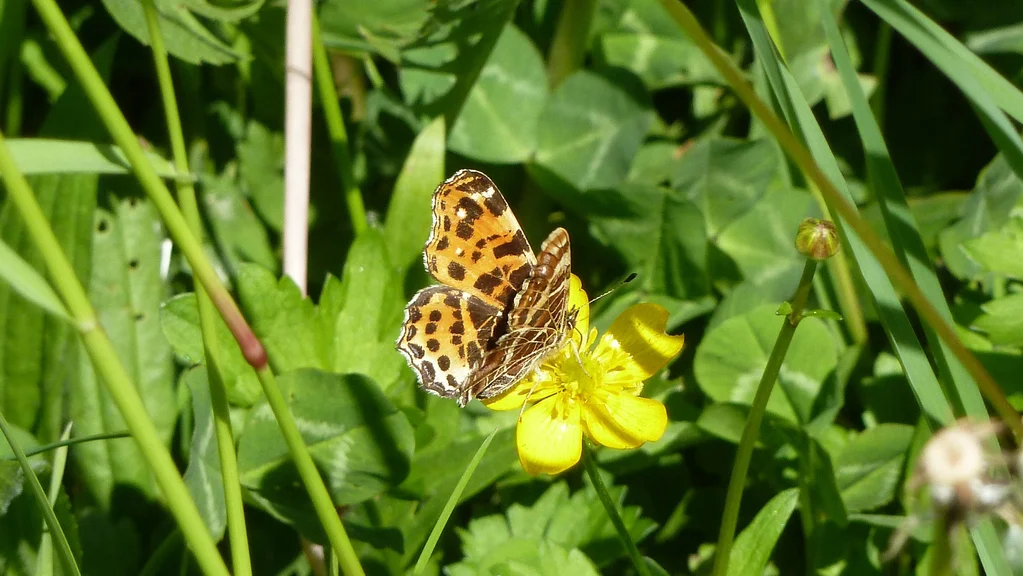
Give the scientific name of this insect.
Araschnia levana
